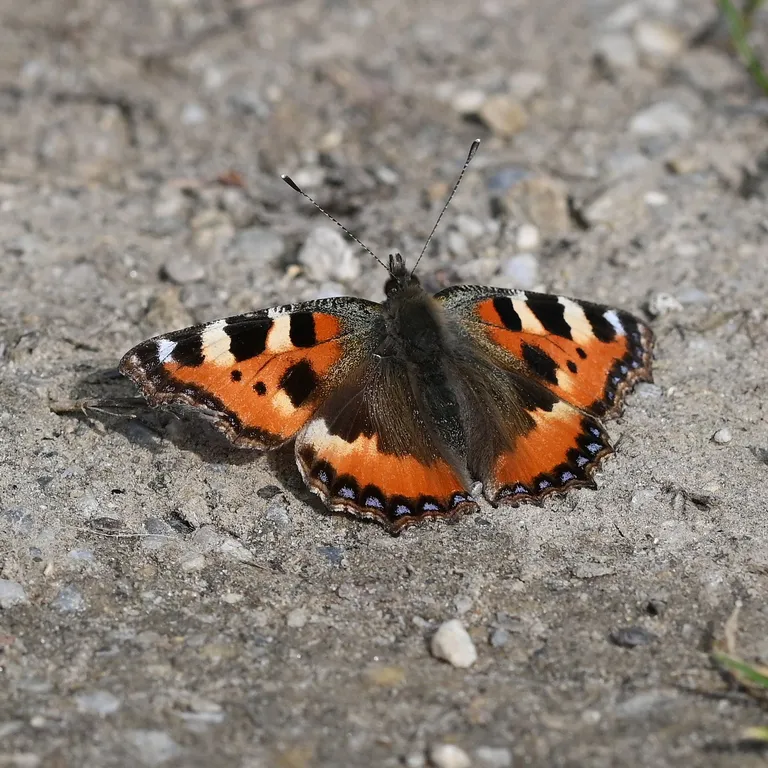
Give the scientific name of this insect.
Aglais urticae
